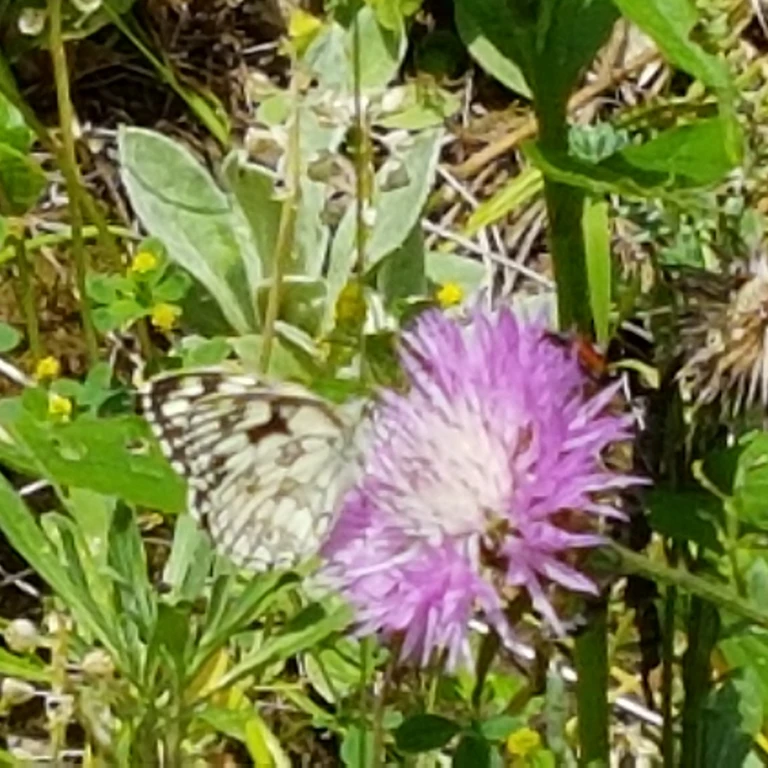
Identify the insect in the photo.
Melanargia galathea
